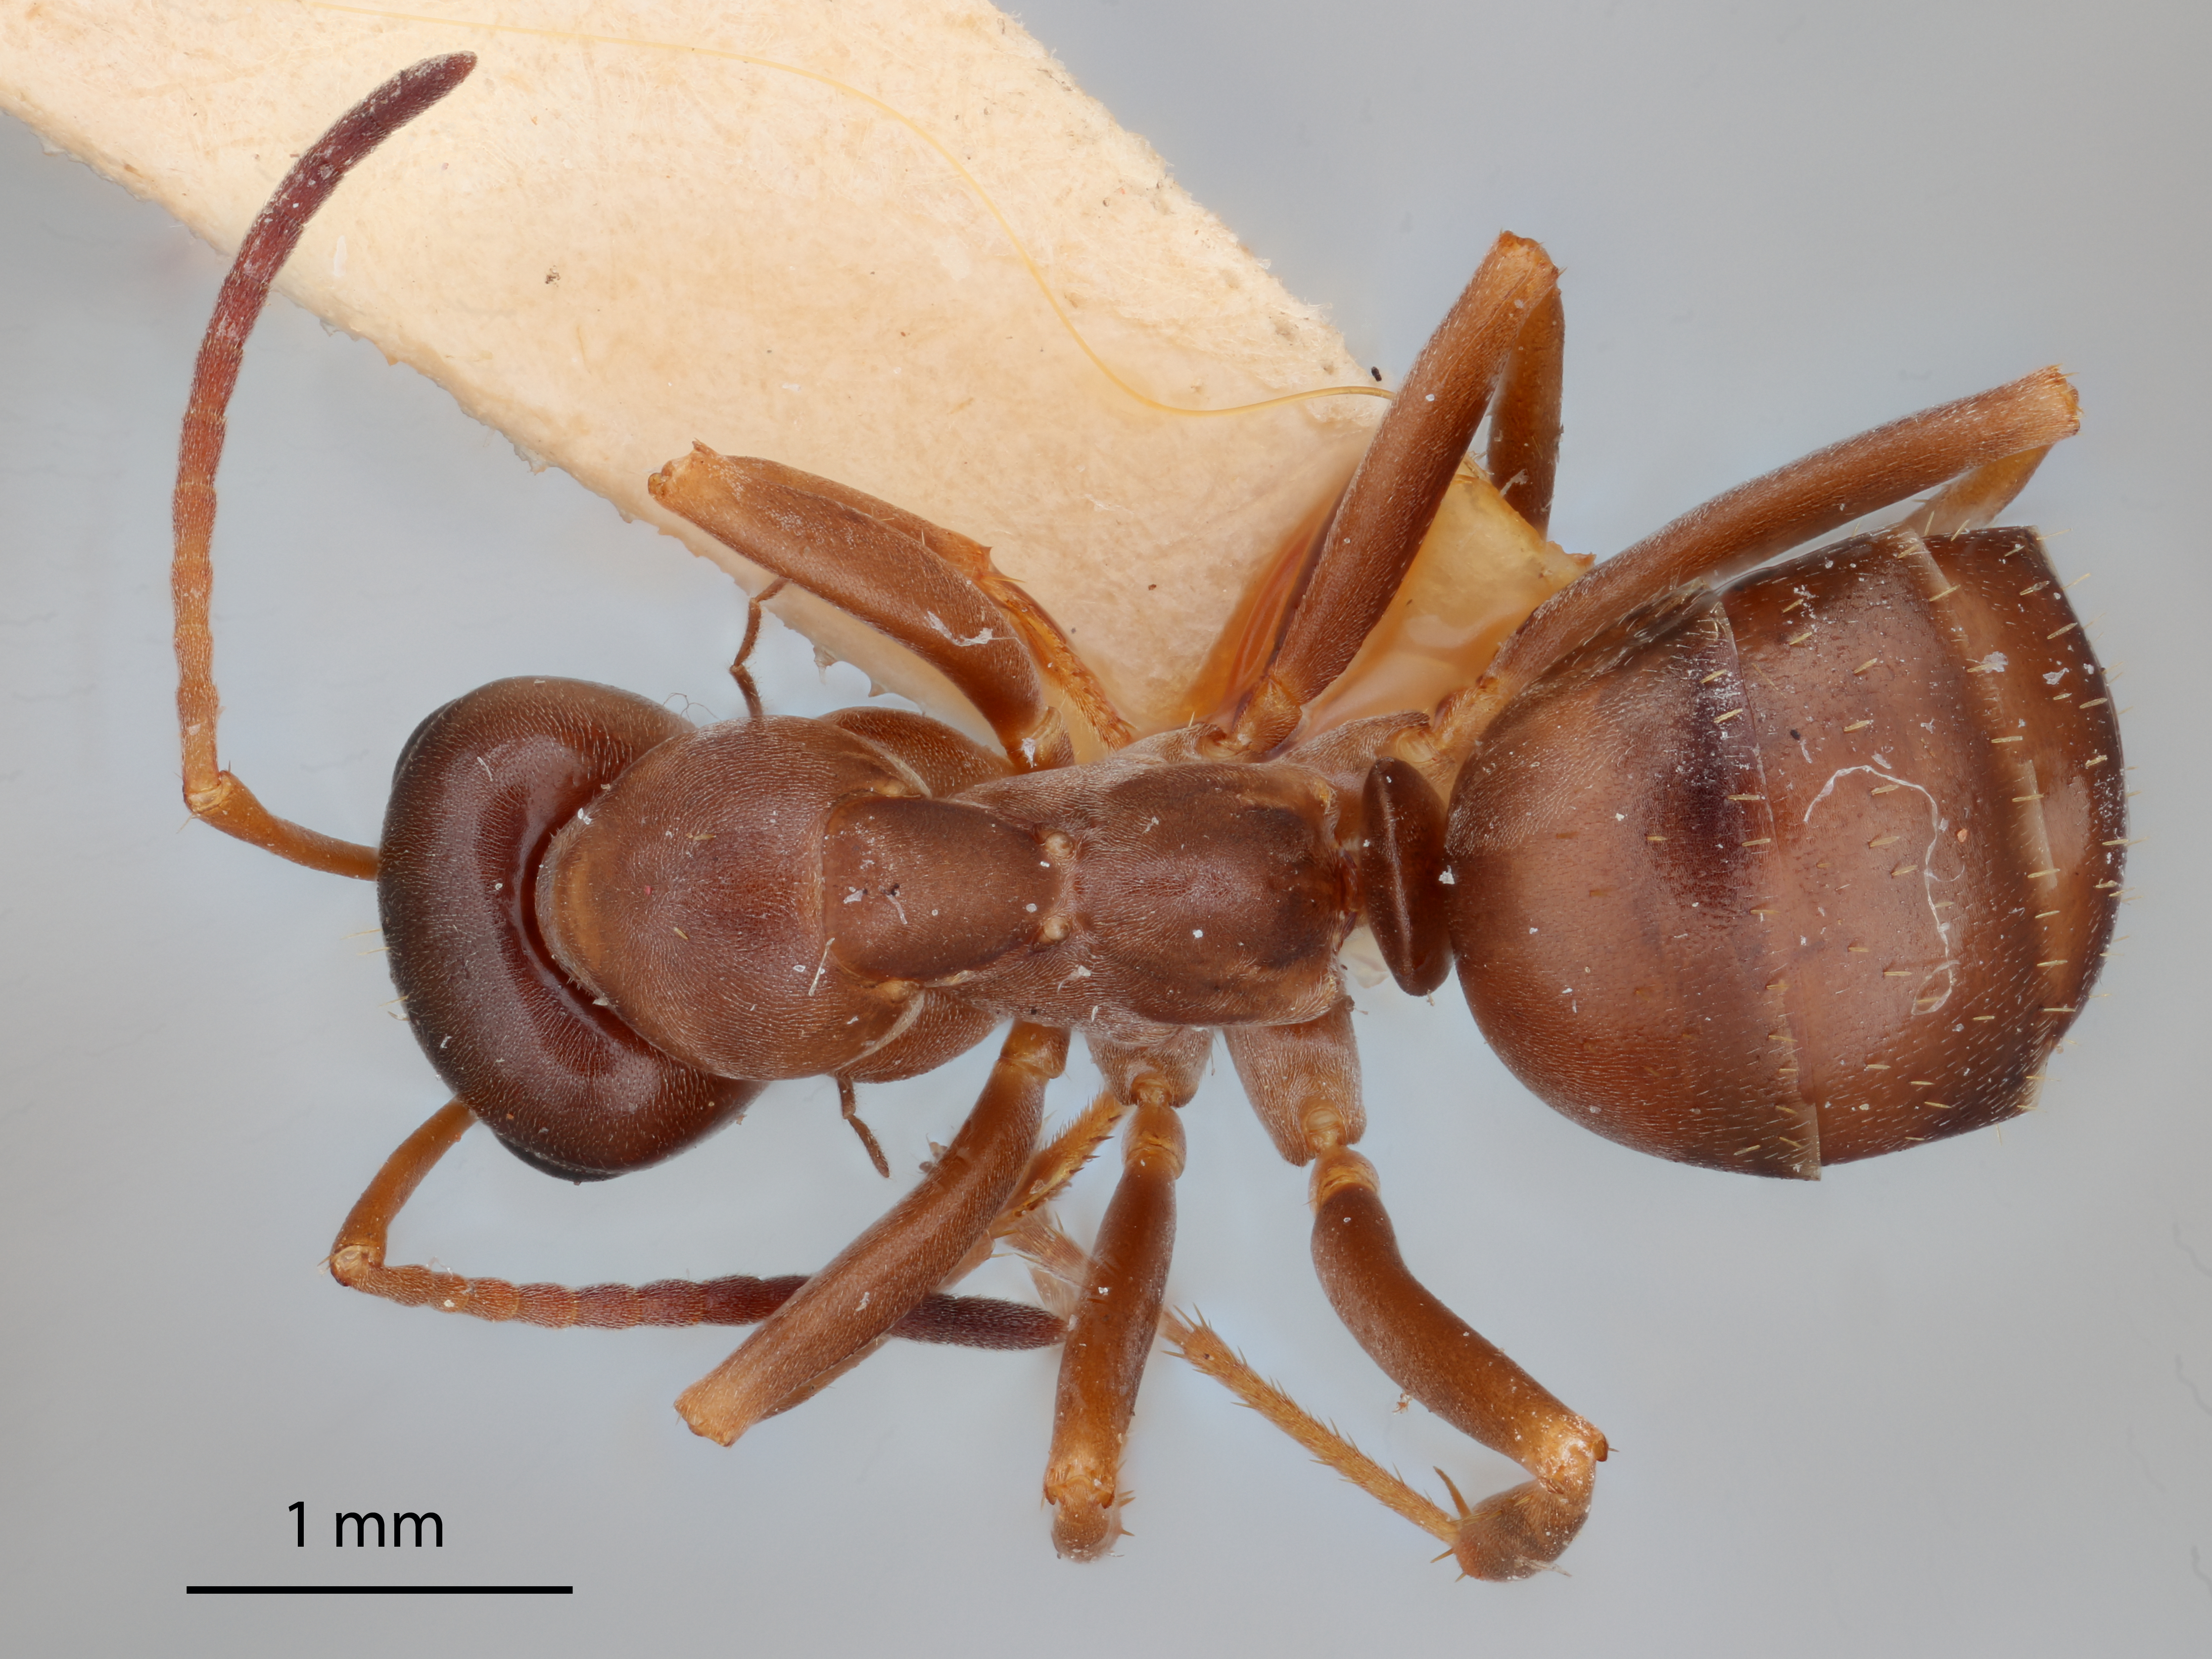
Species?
Formica microgyna
